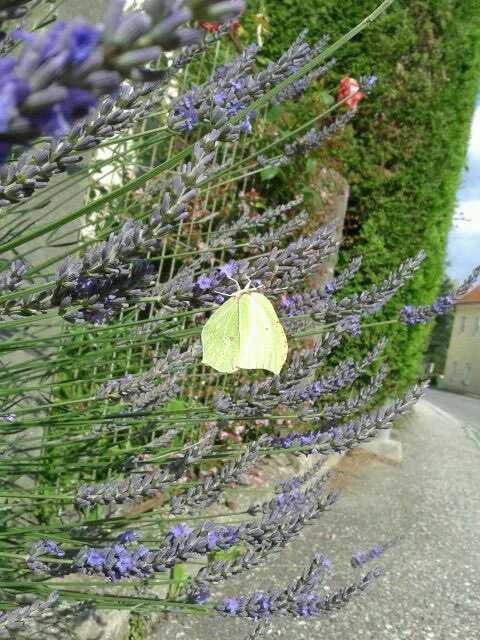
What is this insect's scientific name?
Gonepteryx rhamni
